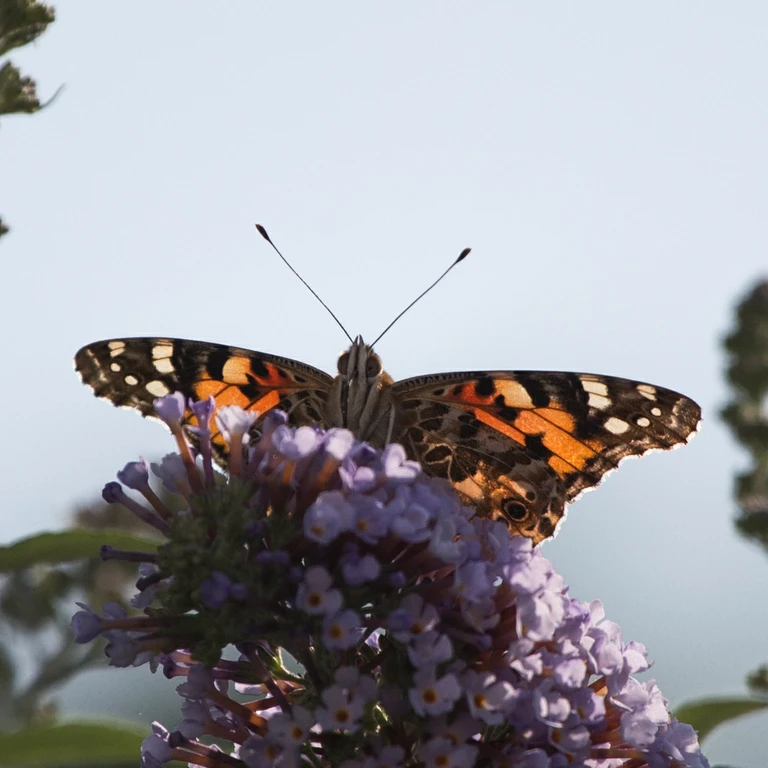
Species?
Vanessa cardui
